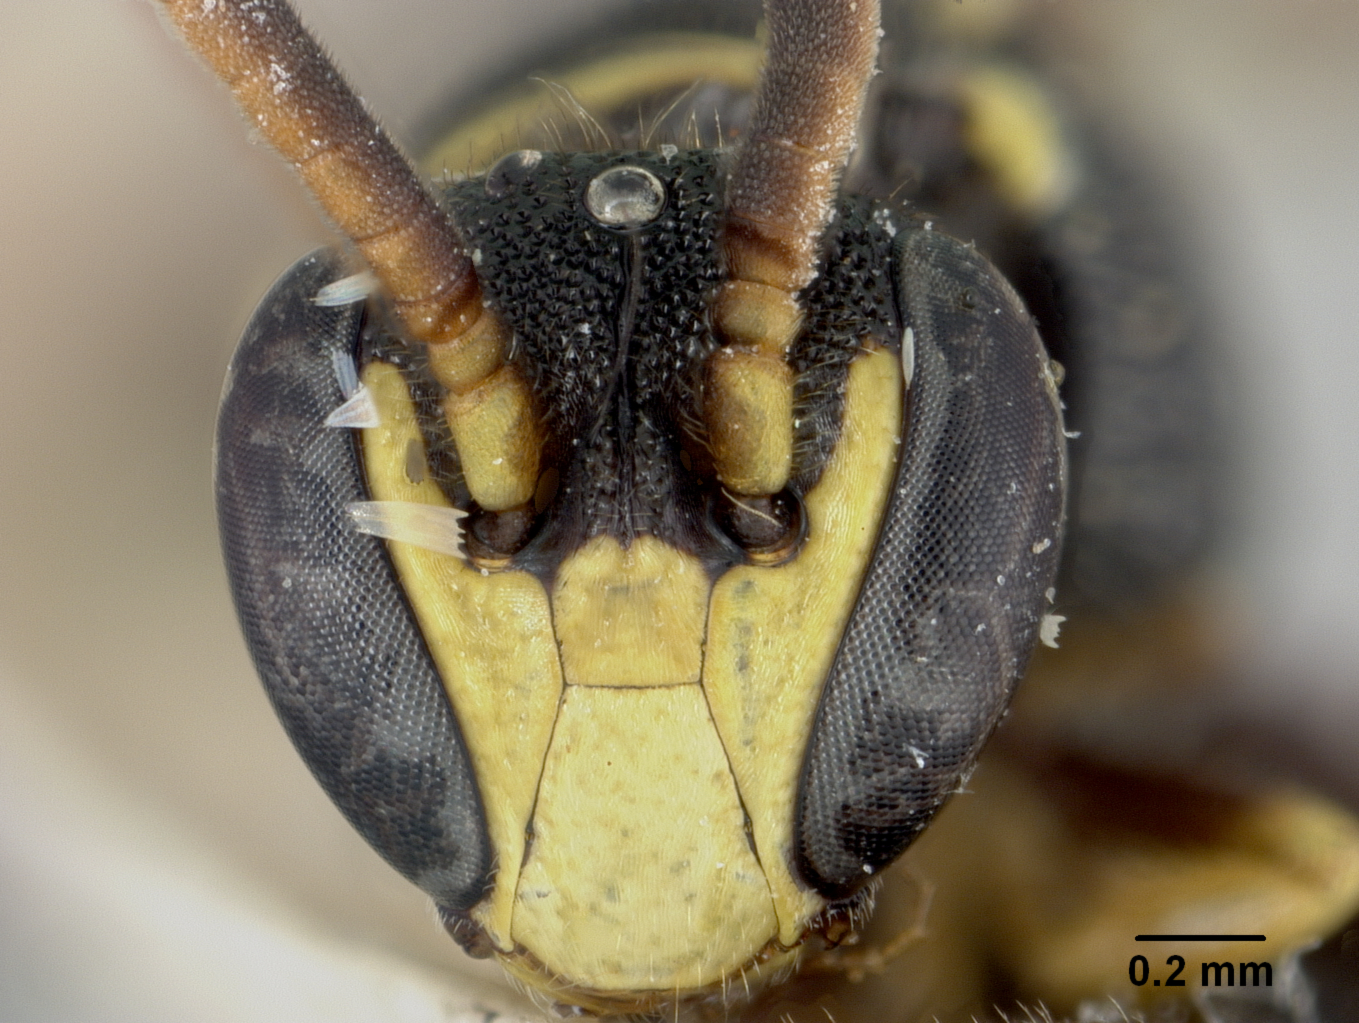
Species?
Prosopis zamoranica
